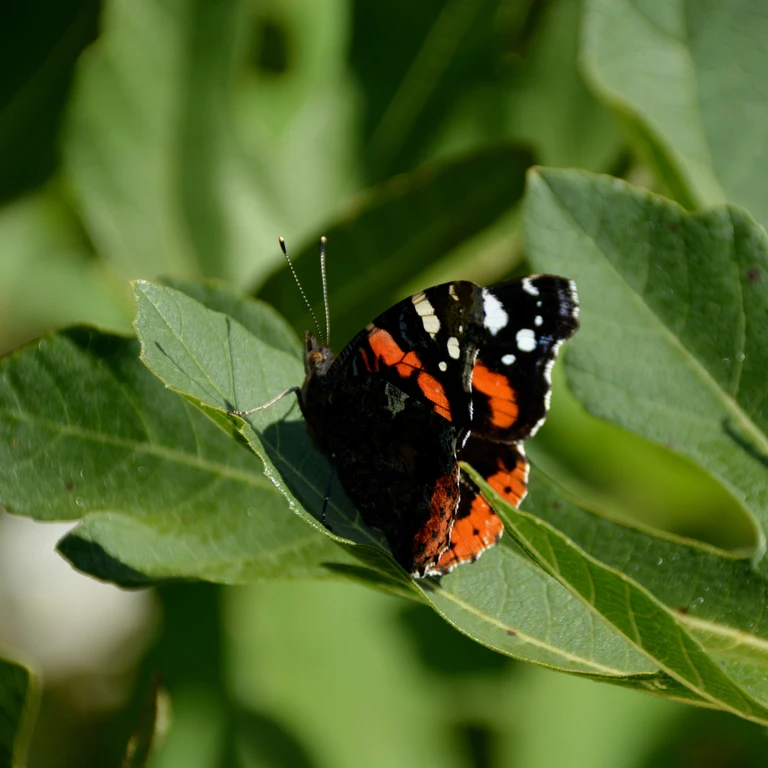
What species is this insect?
Vanessa atalanta
